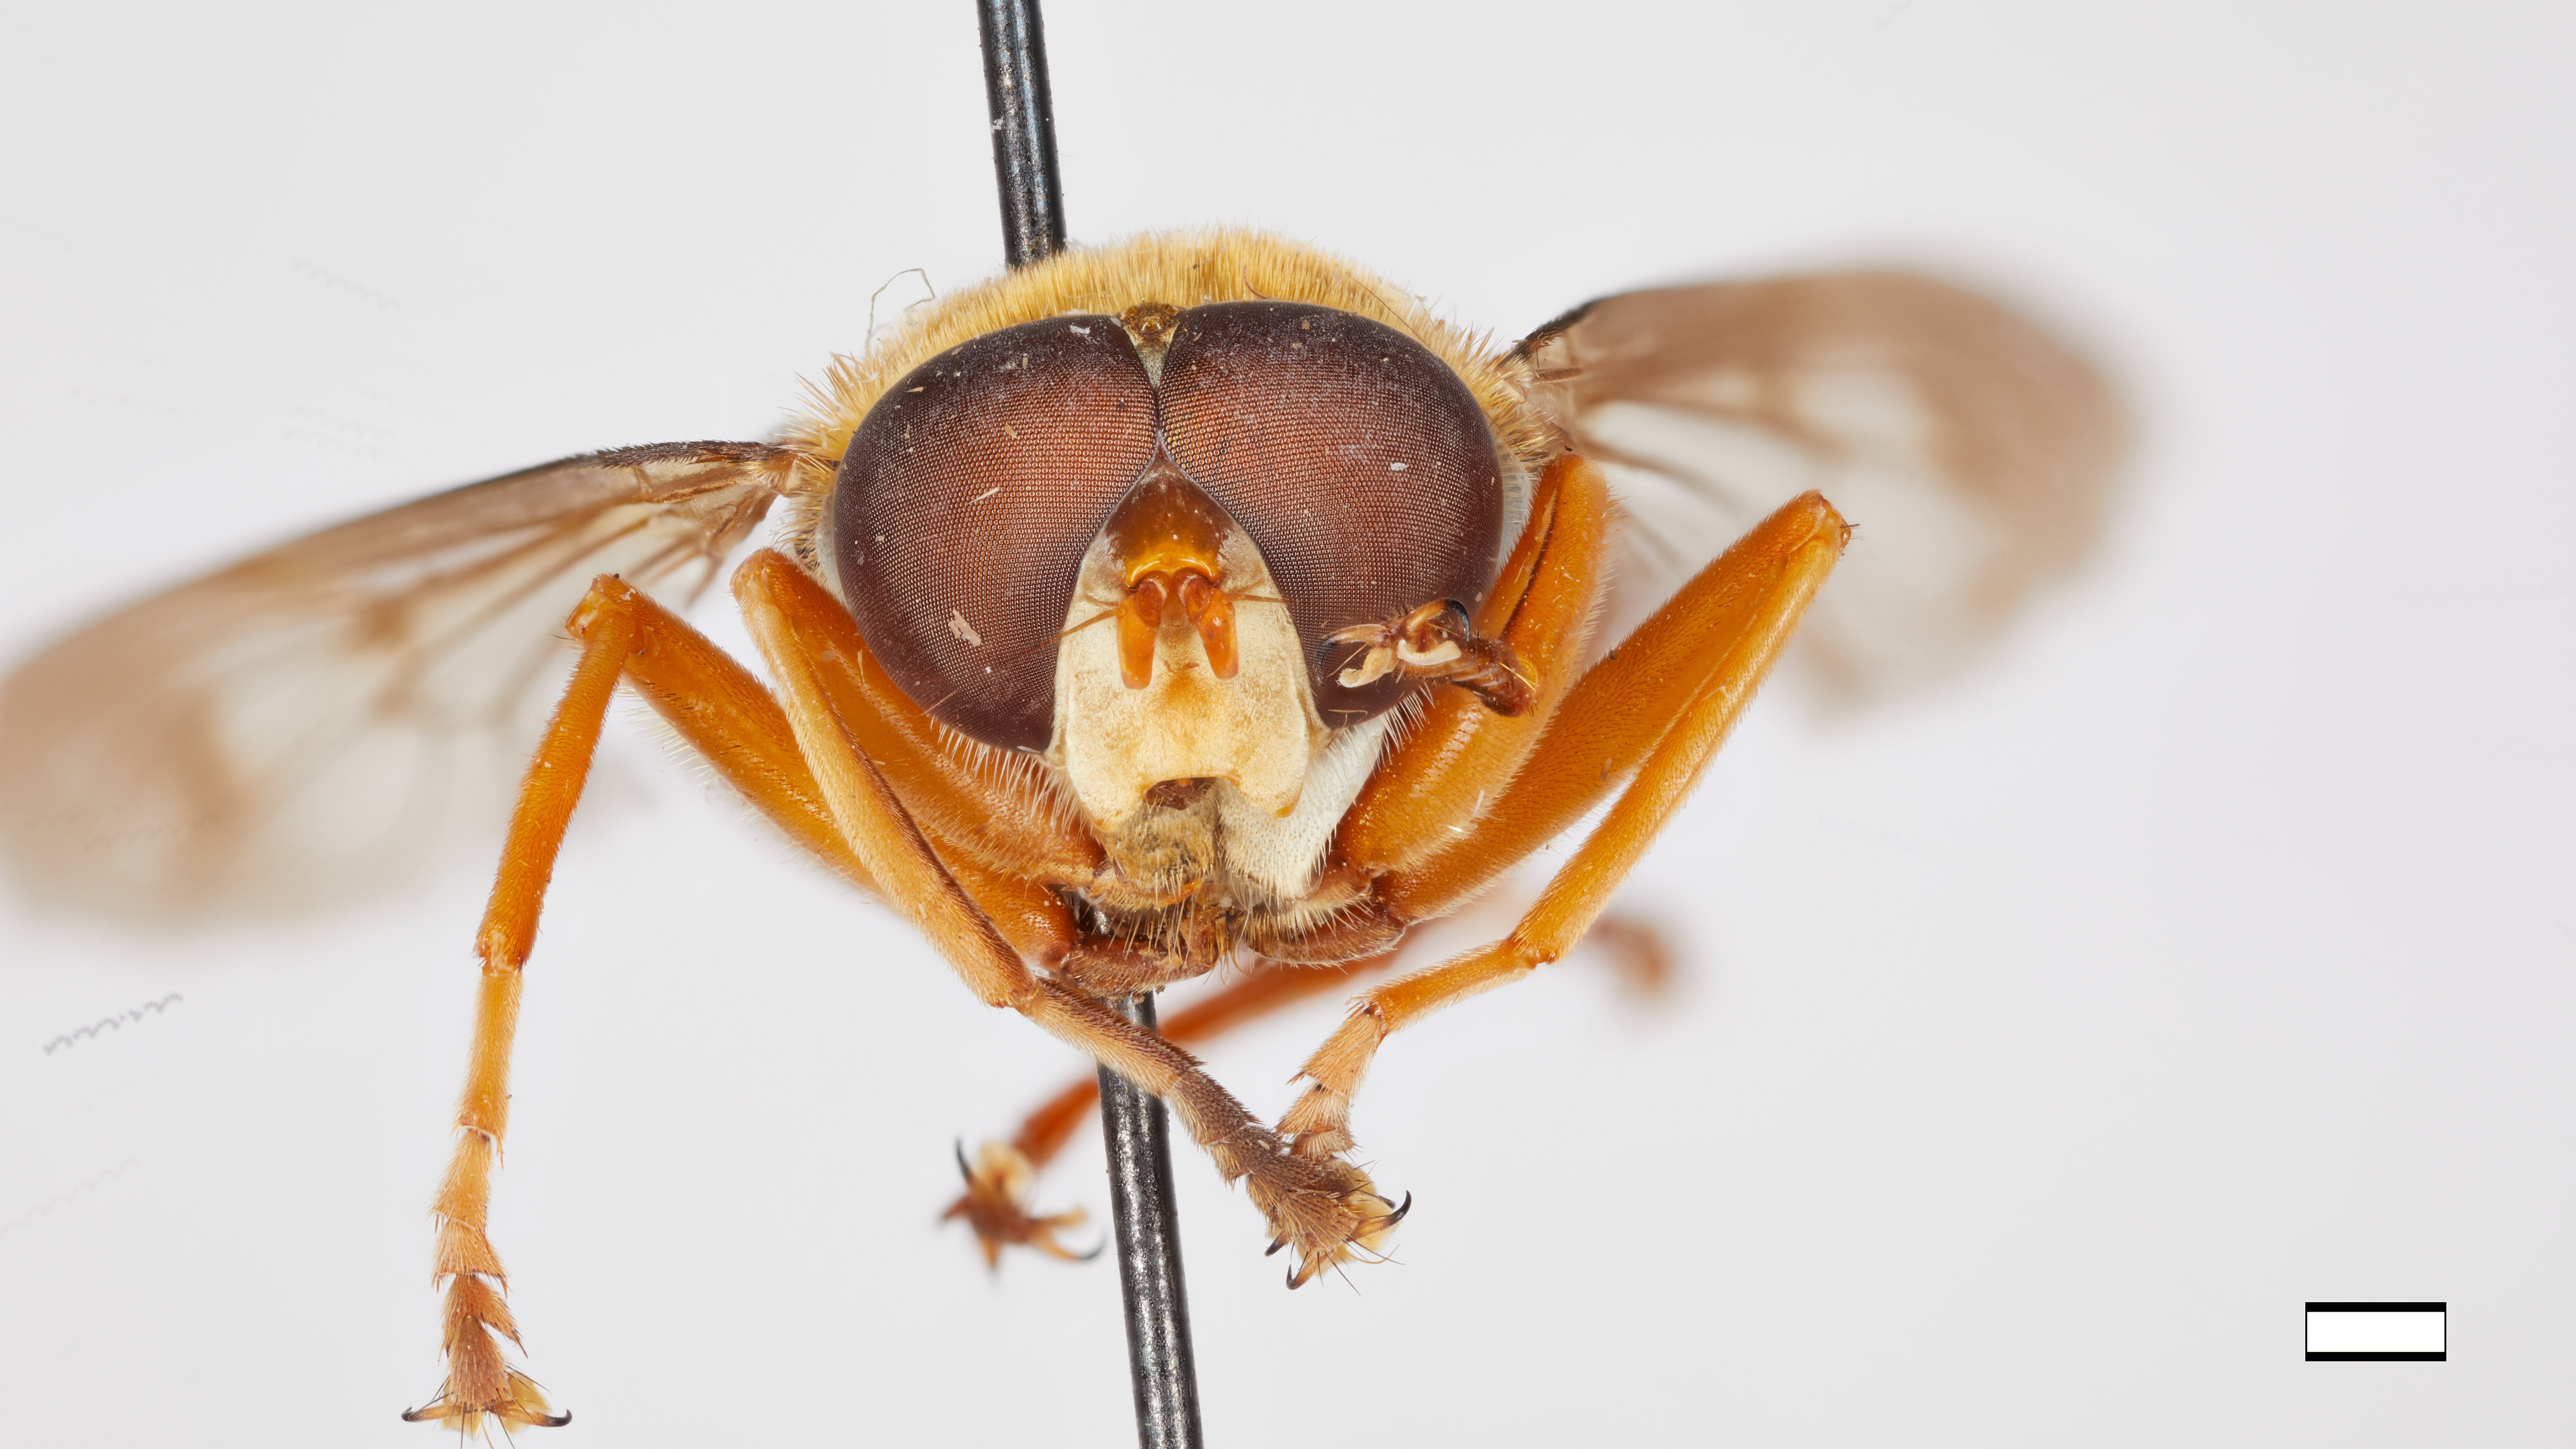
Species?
Pterallastes bettyae
